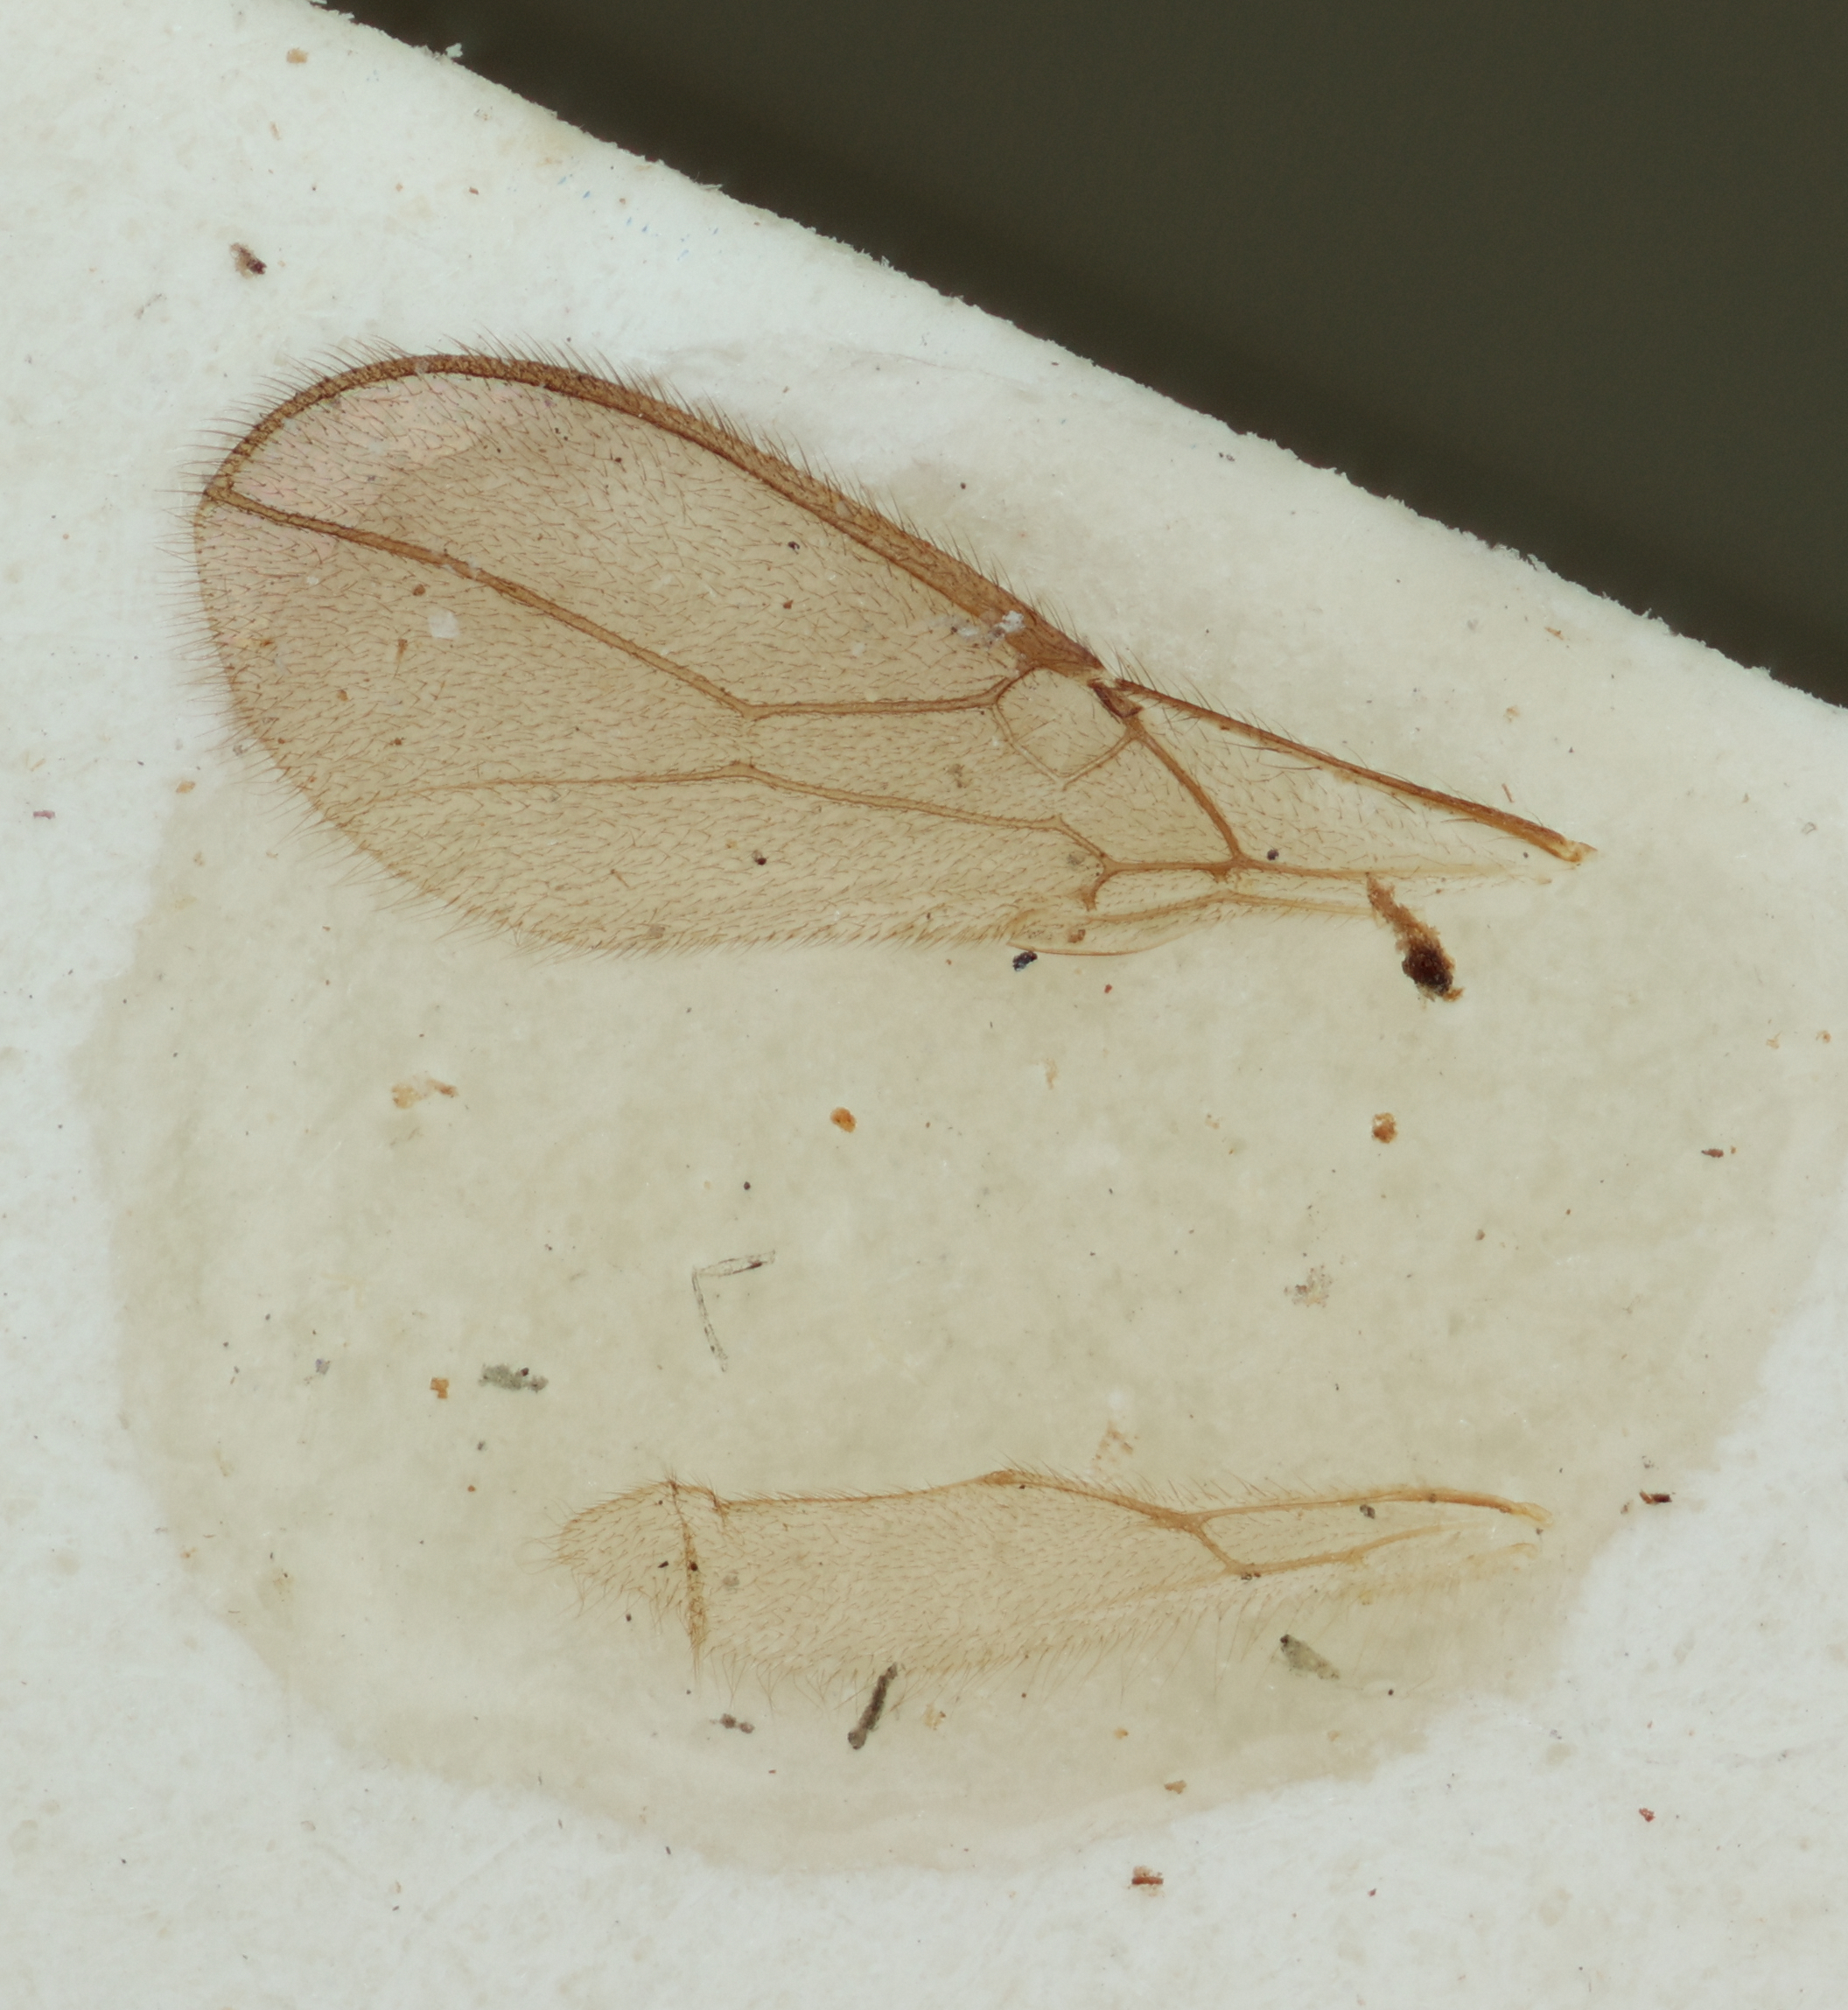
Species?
Aspilota bakeri
